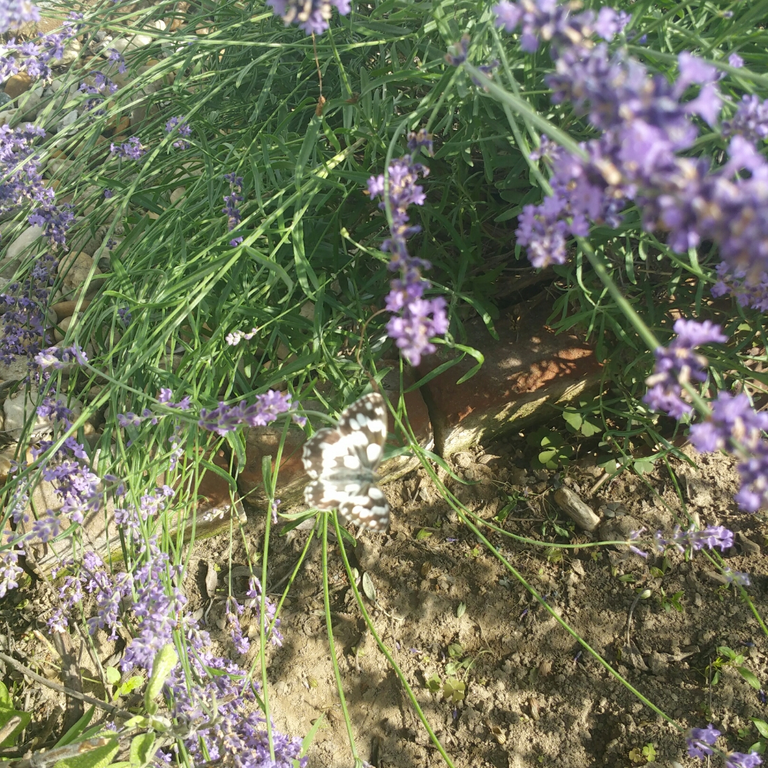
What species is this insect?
Melanargia galathea
